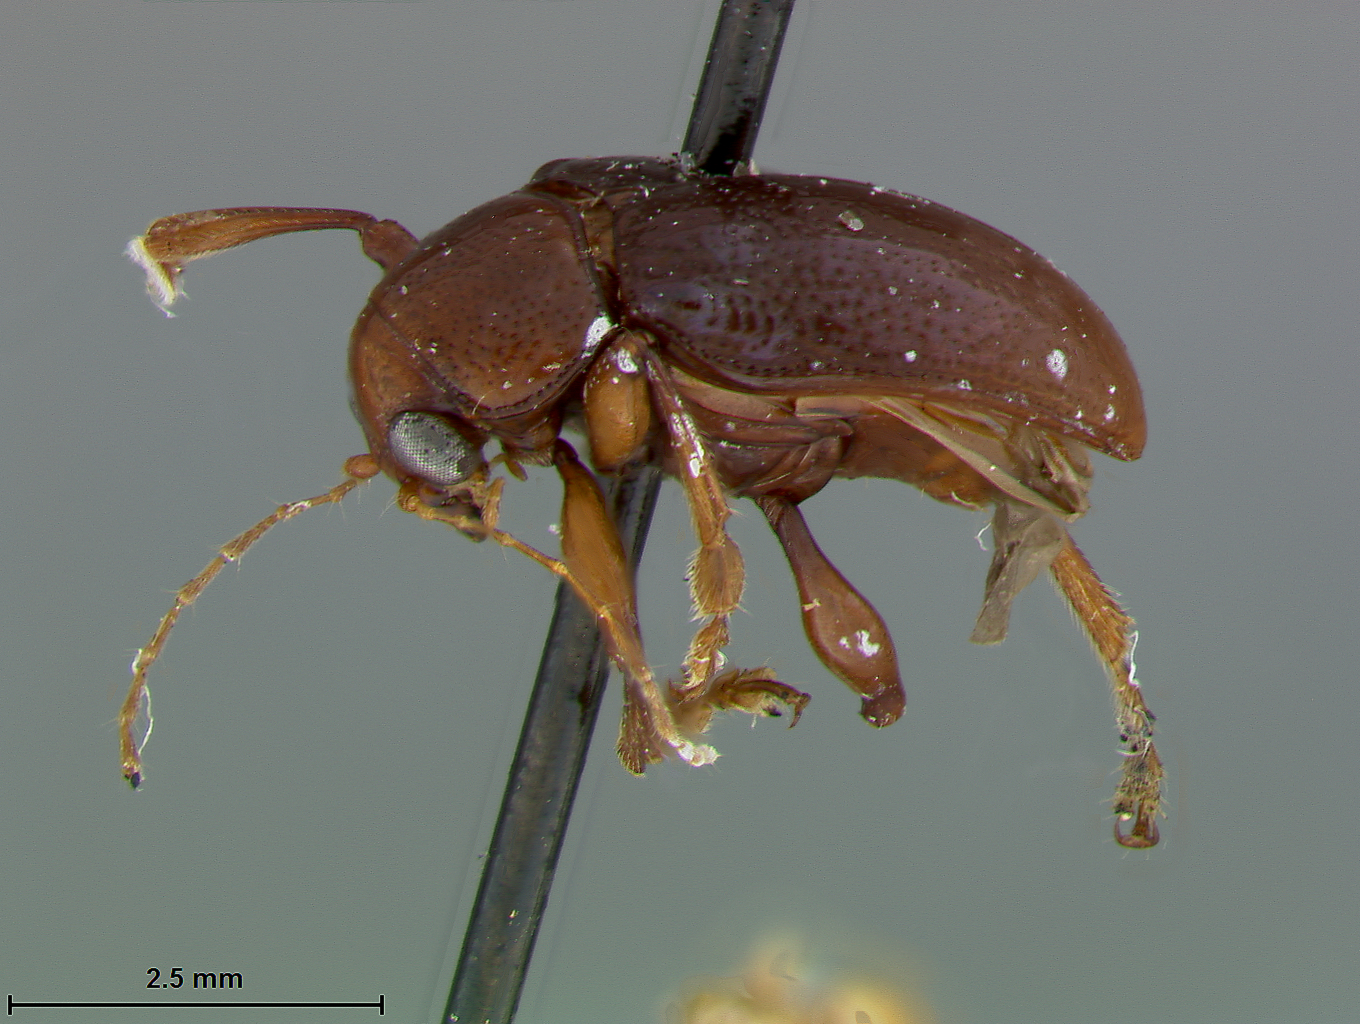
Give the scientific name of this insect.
Colaspis spadix
